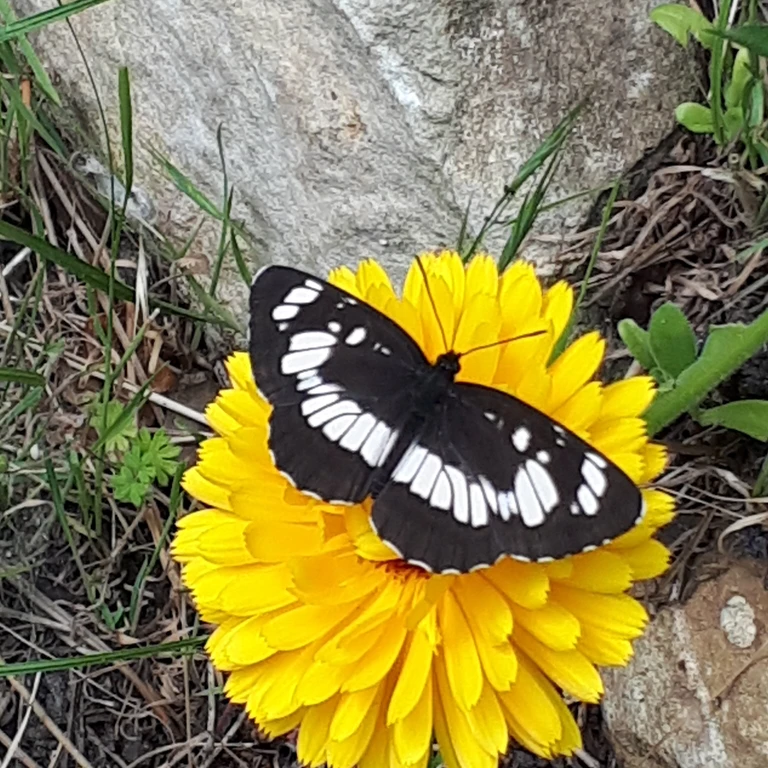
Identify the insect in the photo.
Neptis rivularis
